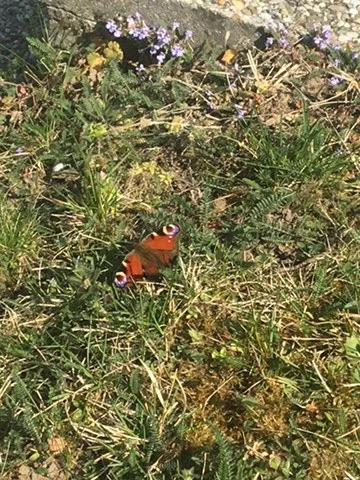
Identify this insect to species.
Aglais io
